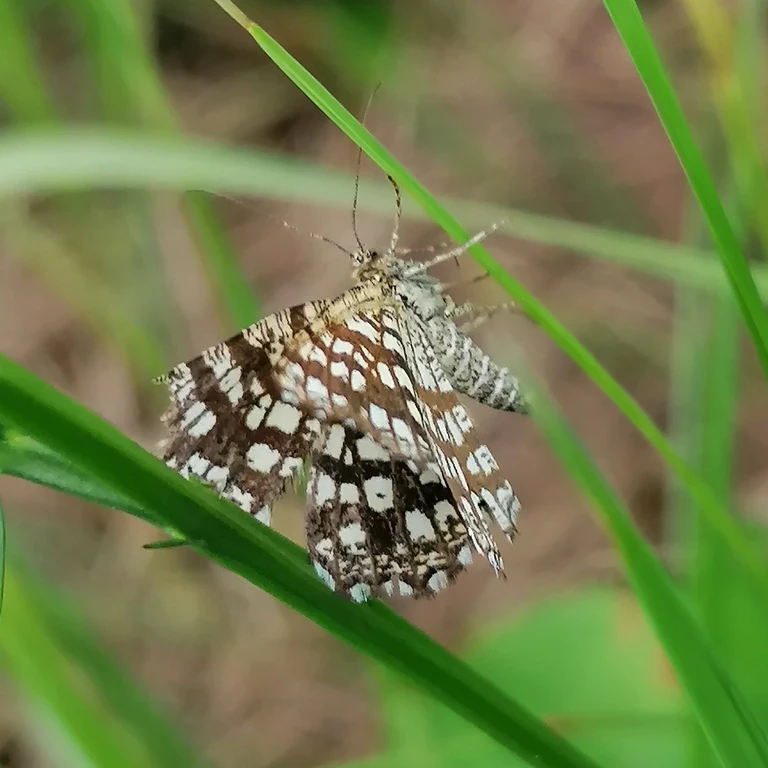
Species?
Chiasmia clathrata
